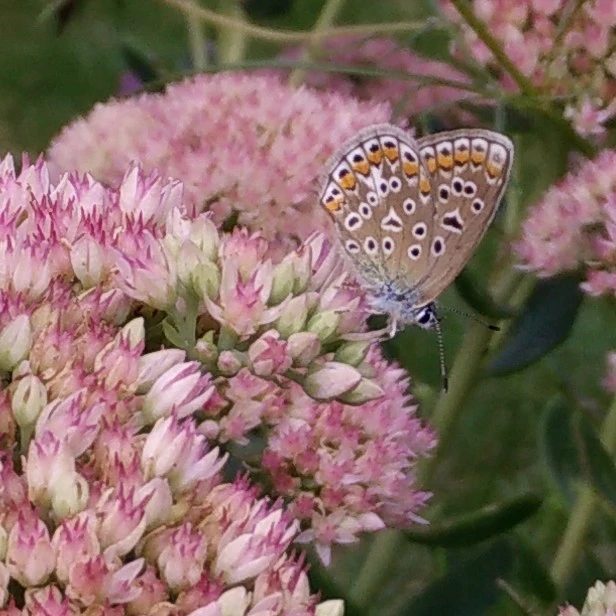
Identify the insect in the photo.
Polyommatus icarus
